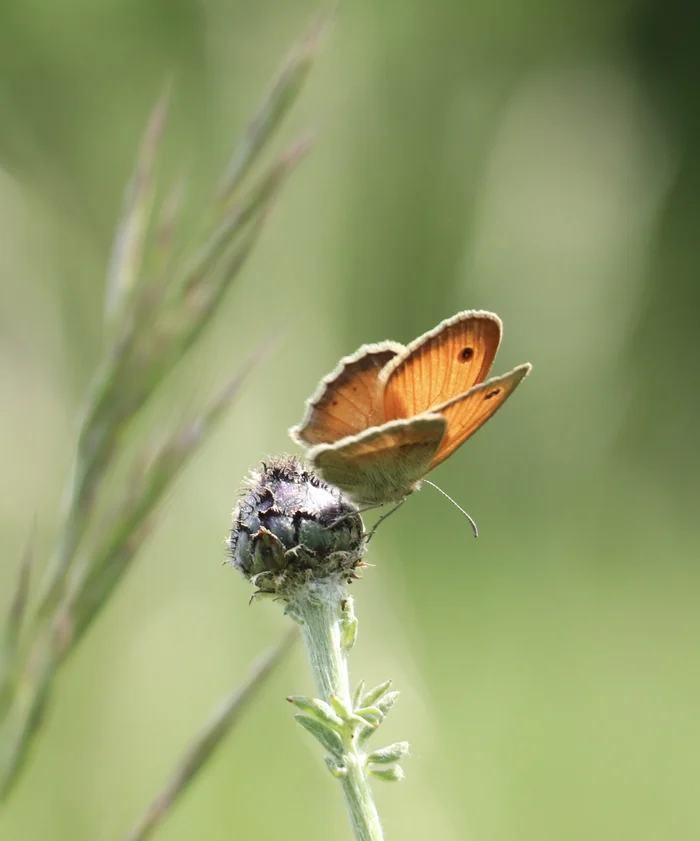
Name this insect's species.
Coenonympha pamphilus
